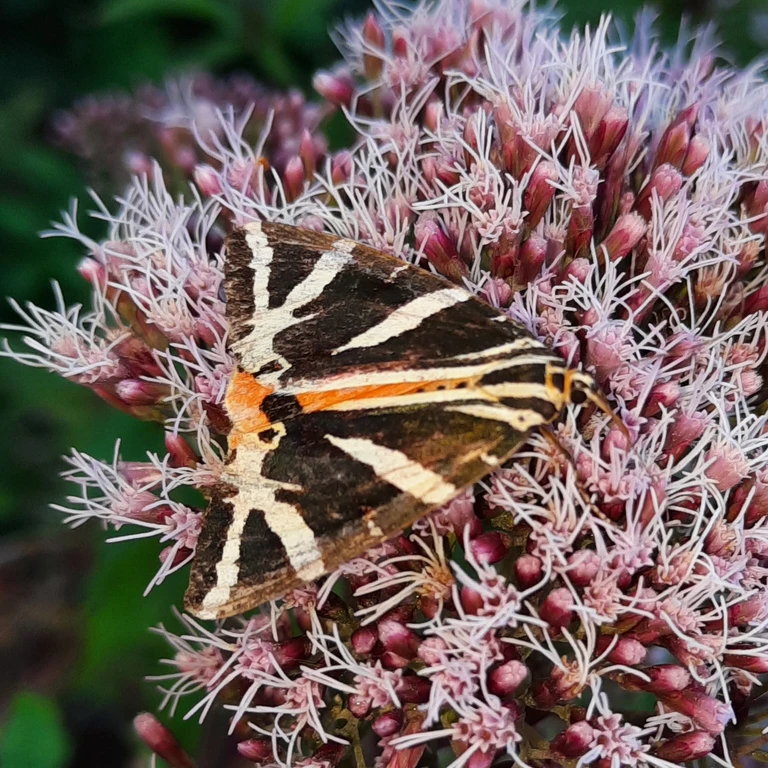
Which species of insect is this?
Euplagia quadripunctaria
